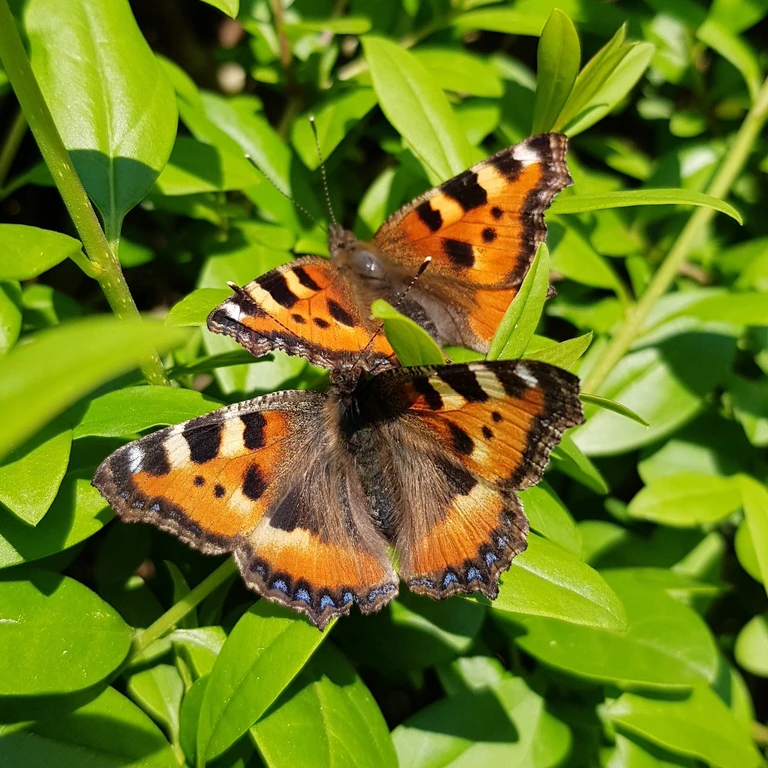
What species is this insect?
Aglais urticae
